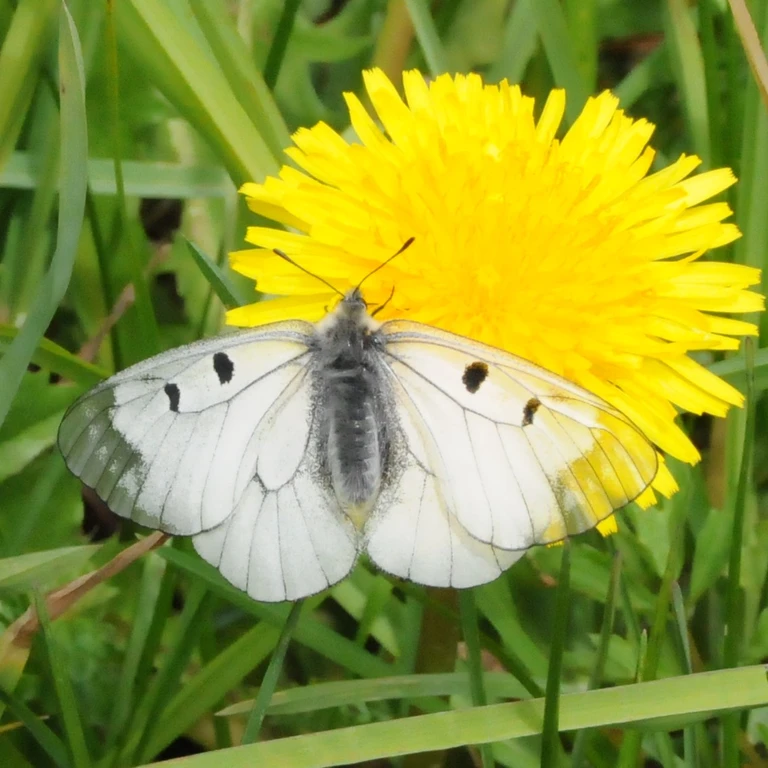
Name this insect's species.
Parnassius mnemosyne
